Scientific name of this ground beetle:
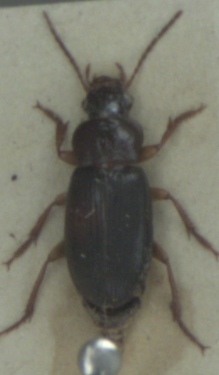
Ophonus rufibarbis
